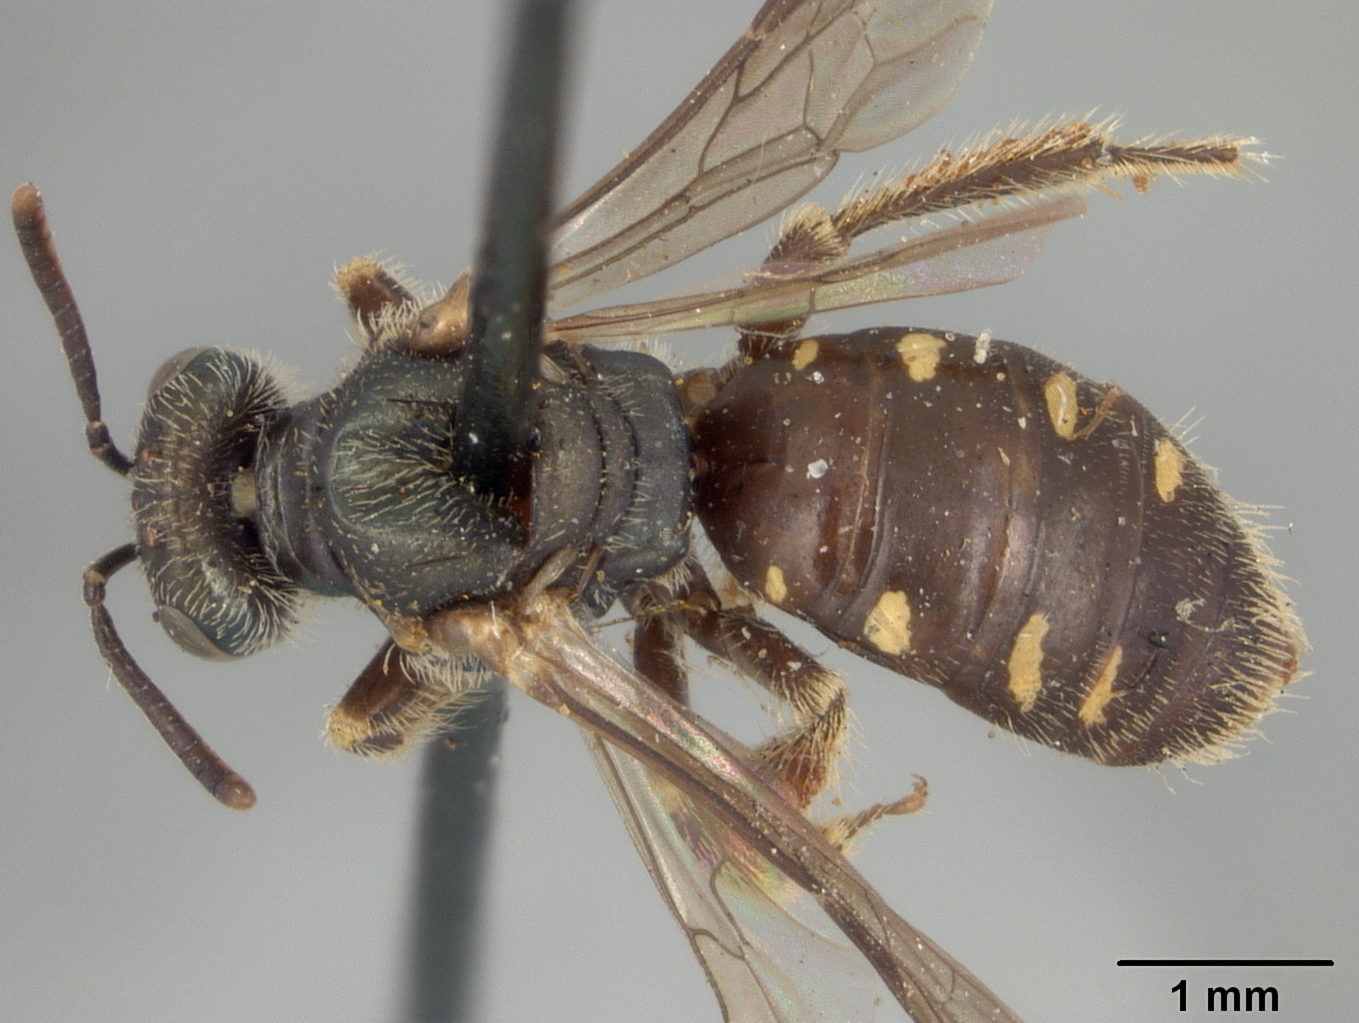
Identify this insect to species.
Perdita jonesi
